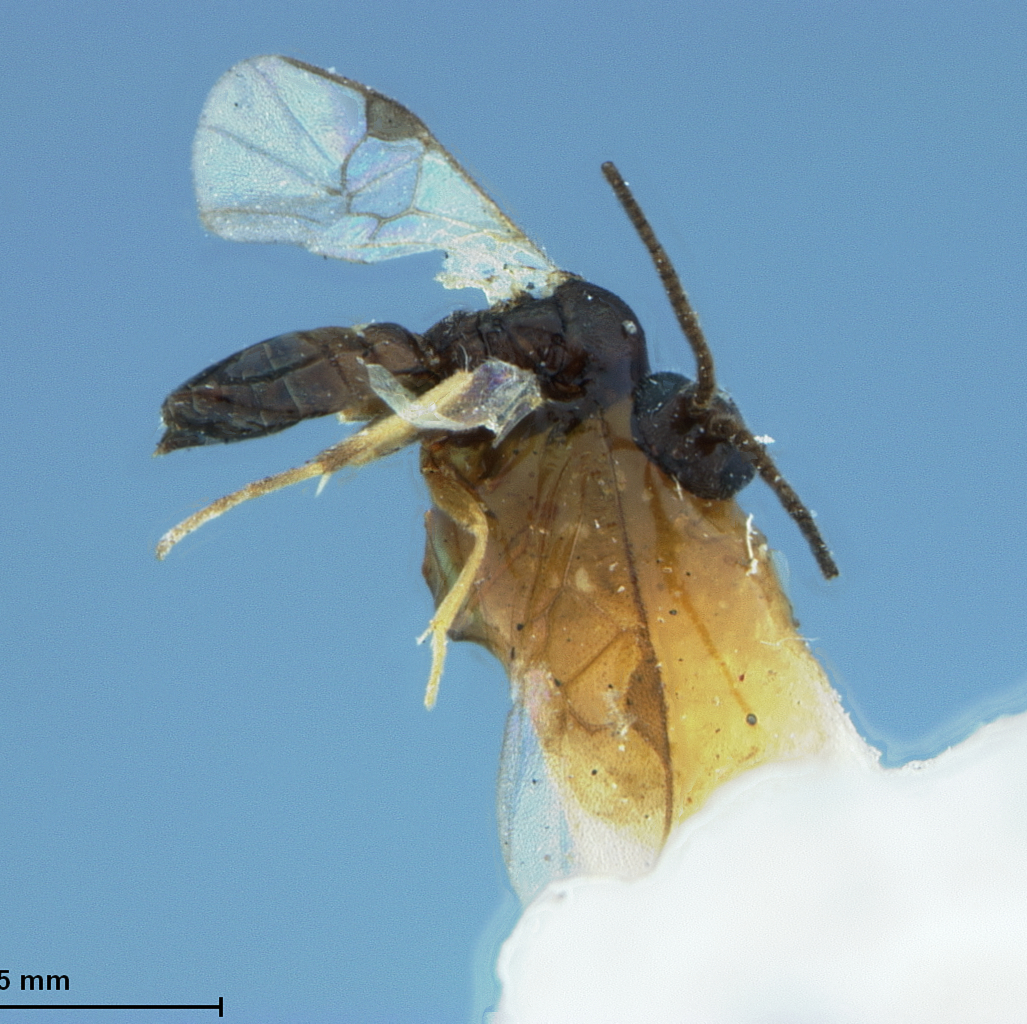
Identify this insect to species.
Apanteles schizurae
